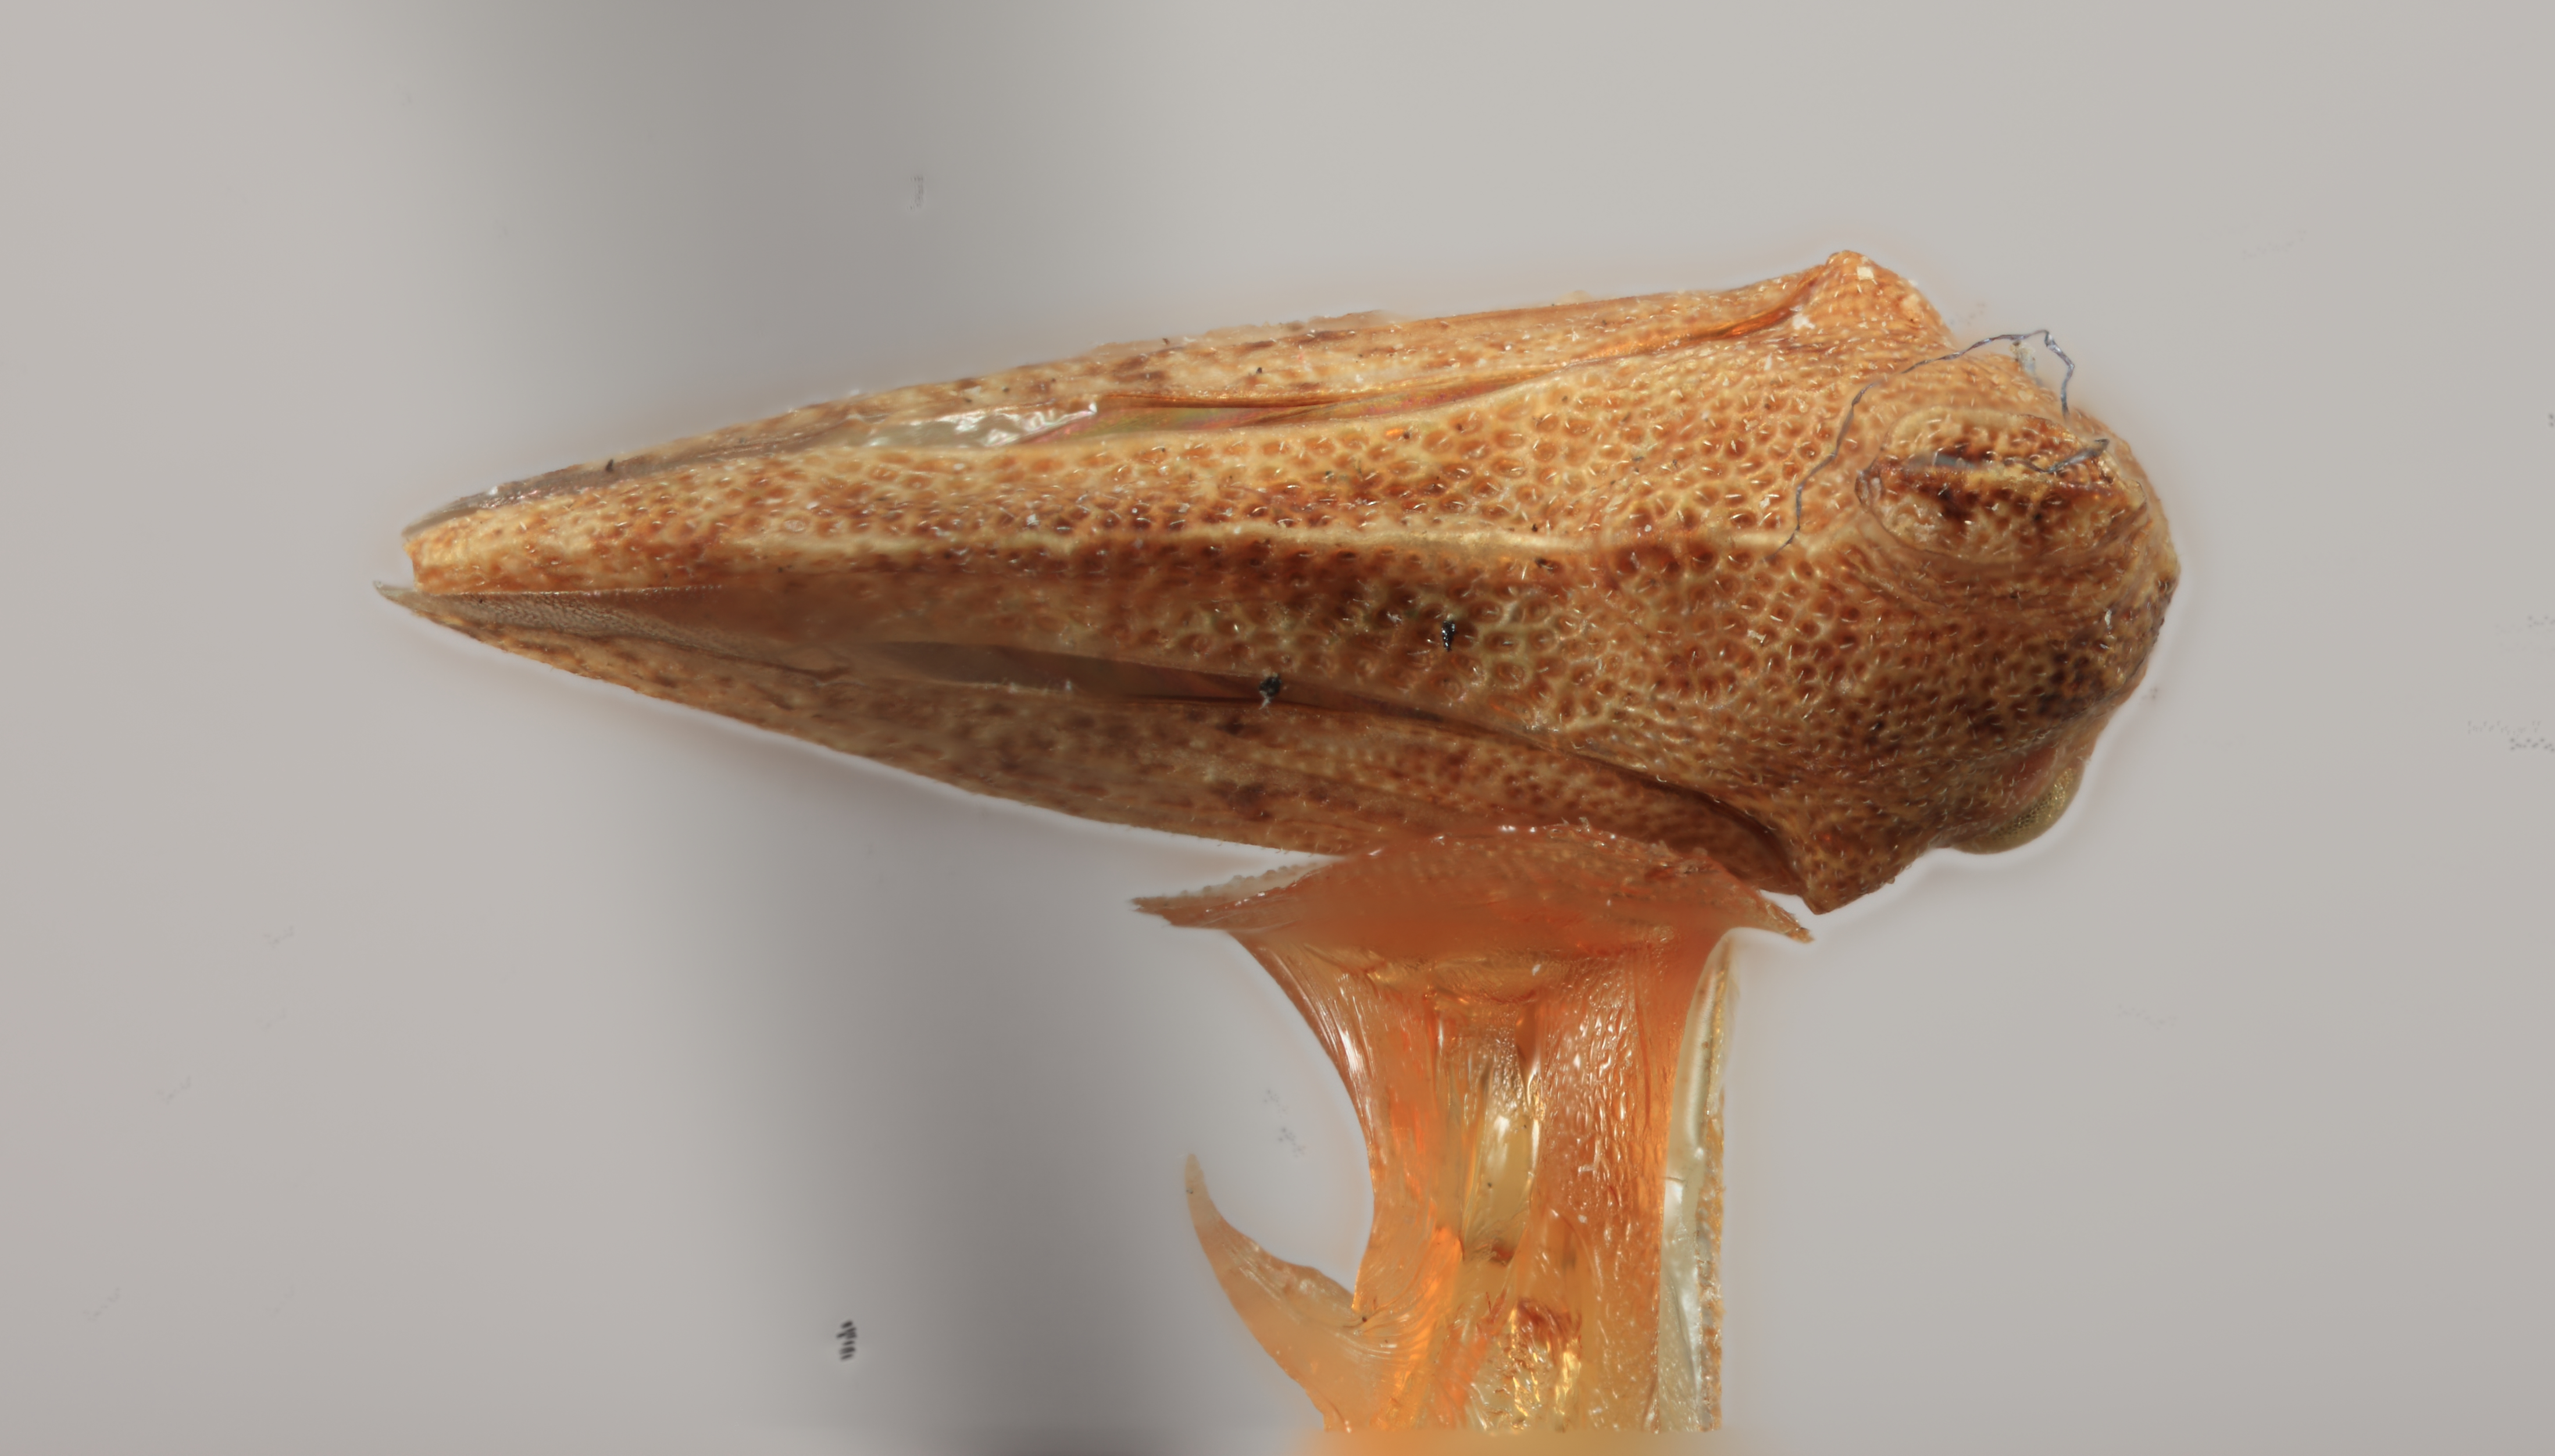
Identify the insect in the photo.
Hypsoprora caldwelli
